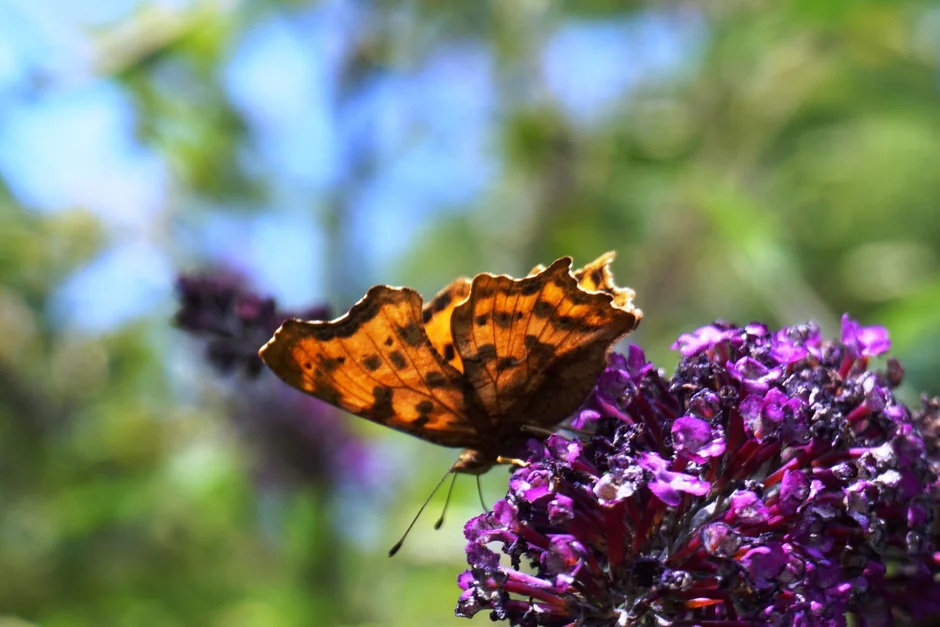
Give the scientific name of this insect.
Polygonia c-album
